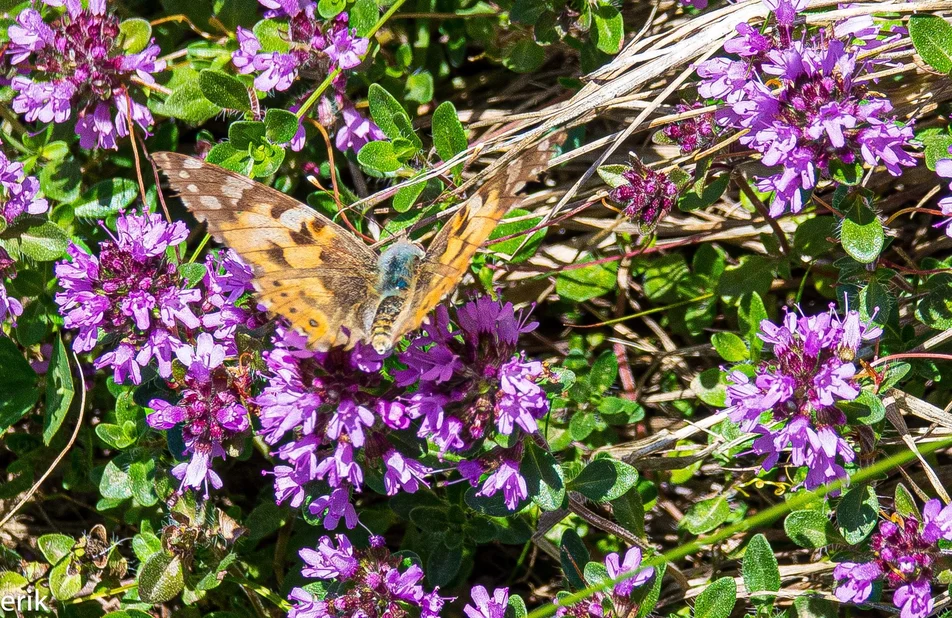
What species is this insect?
Vanessa cardui
